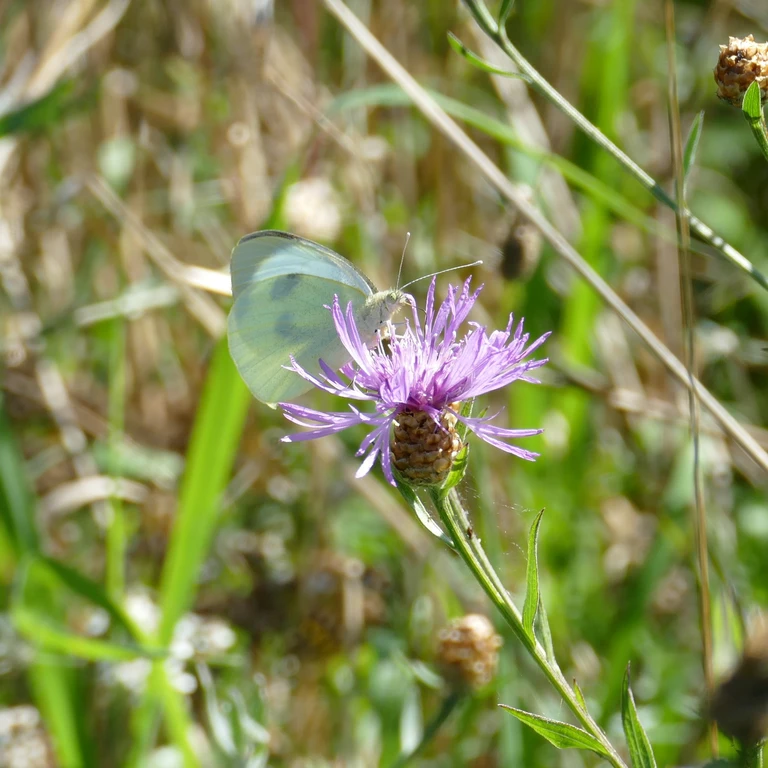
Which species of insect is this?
Pieris brassicae
